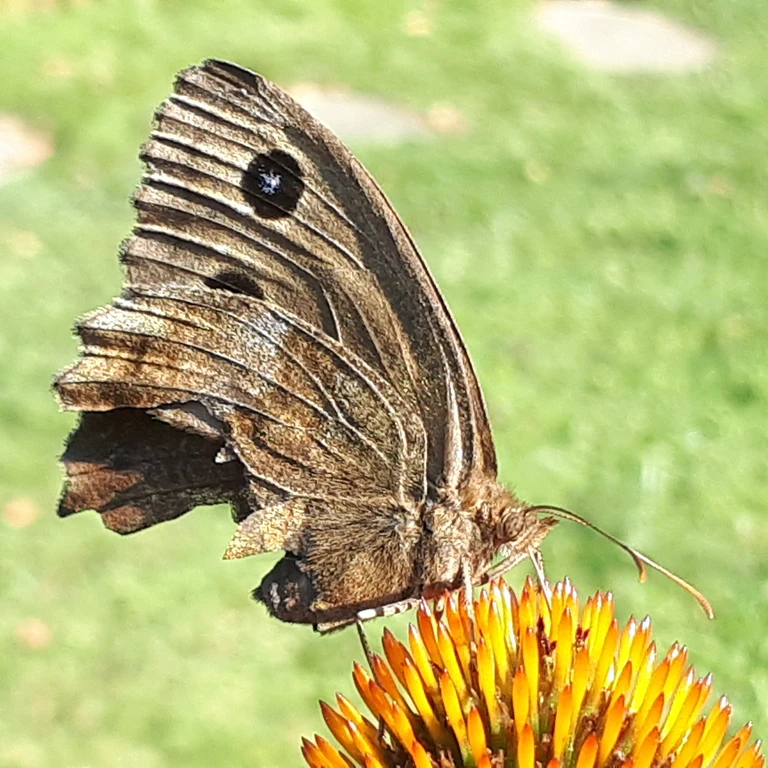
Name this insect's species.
Minois dryas
